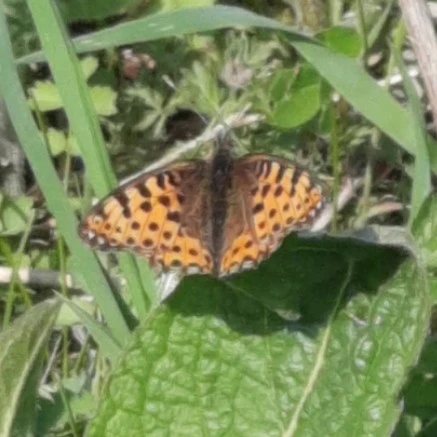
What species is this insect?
Issoria lathonia
